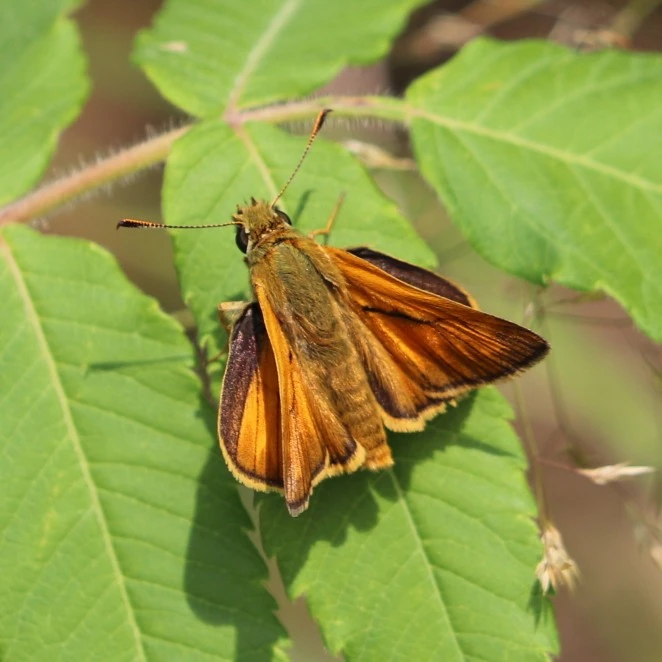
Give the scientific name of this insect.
Ochlodes sylvanus (also Ochlodes venata)
